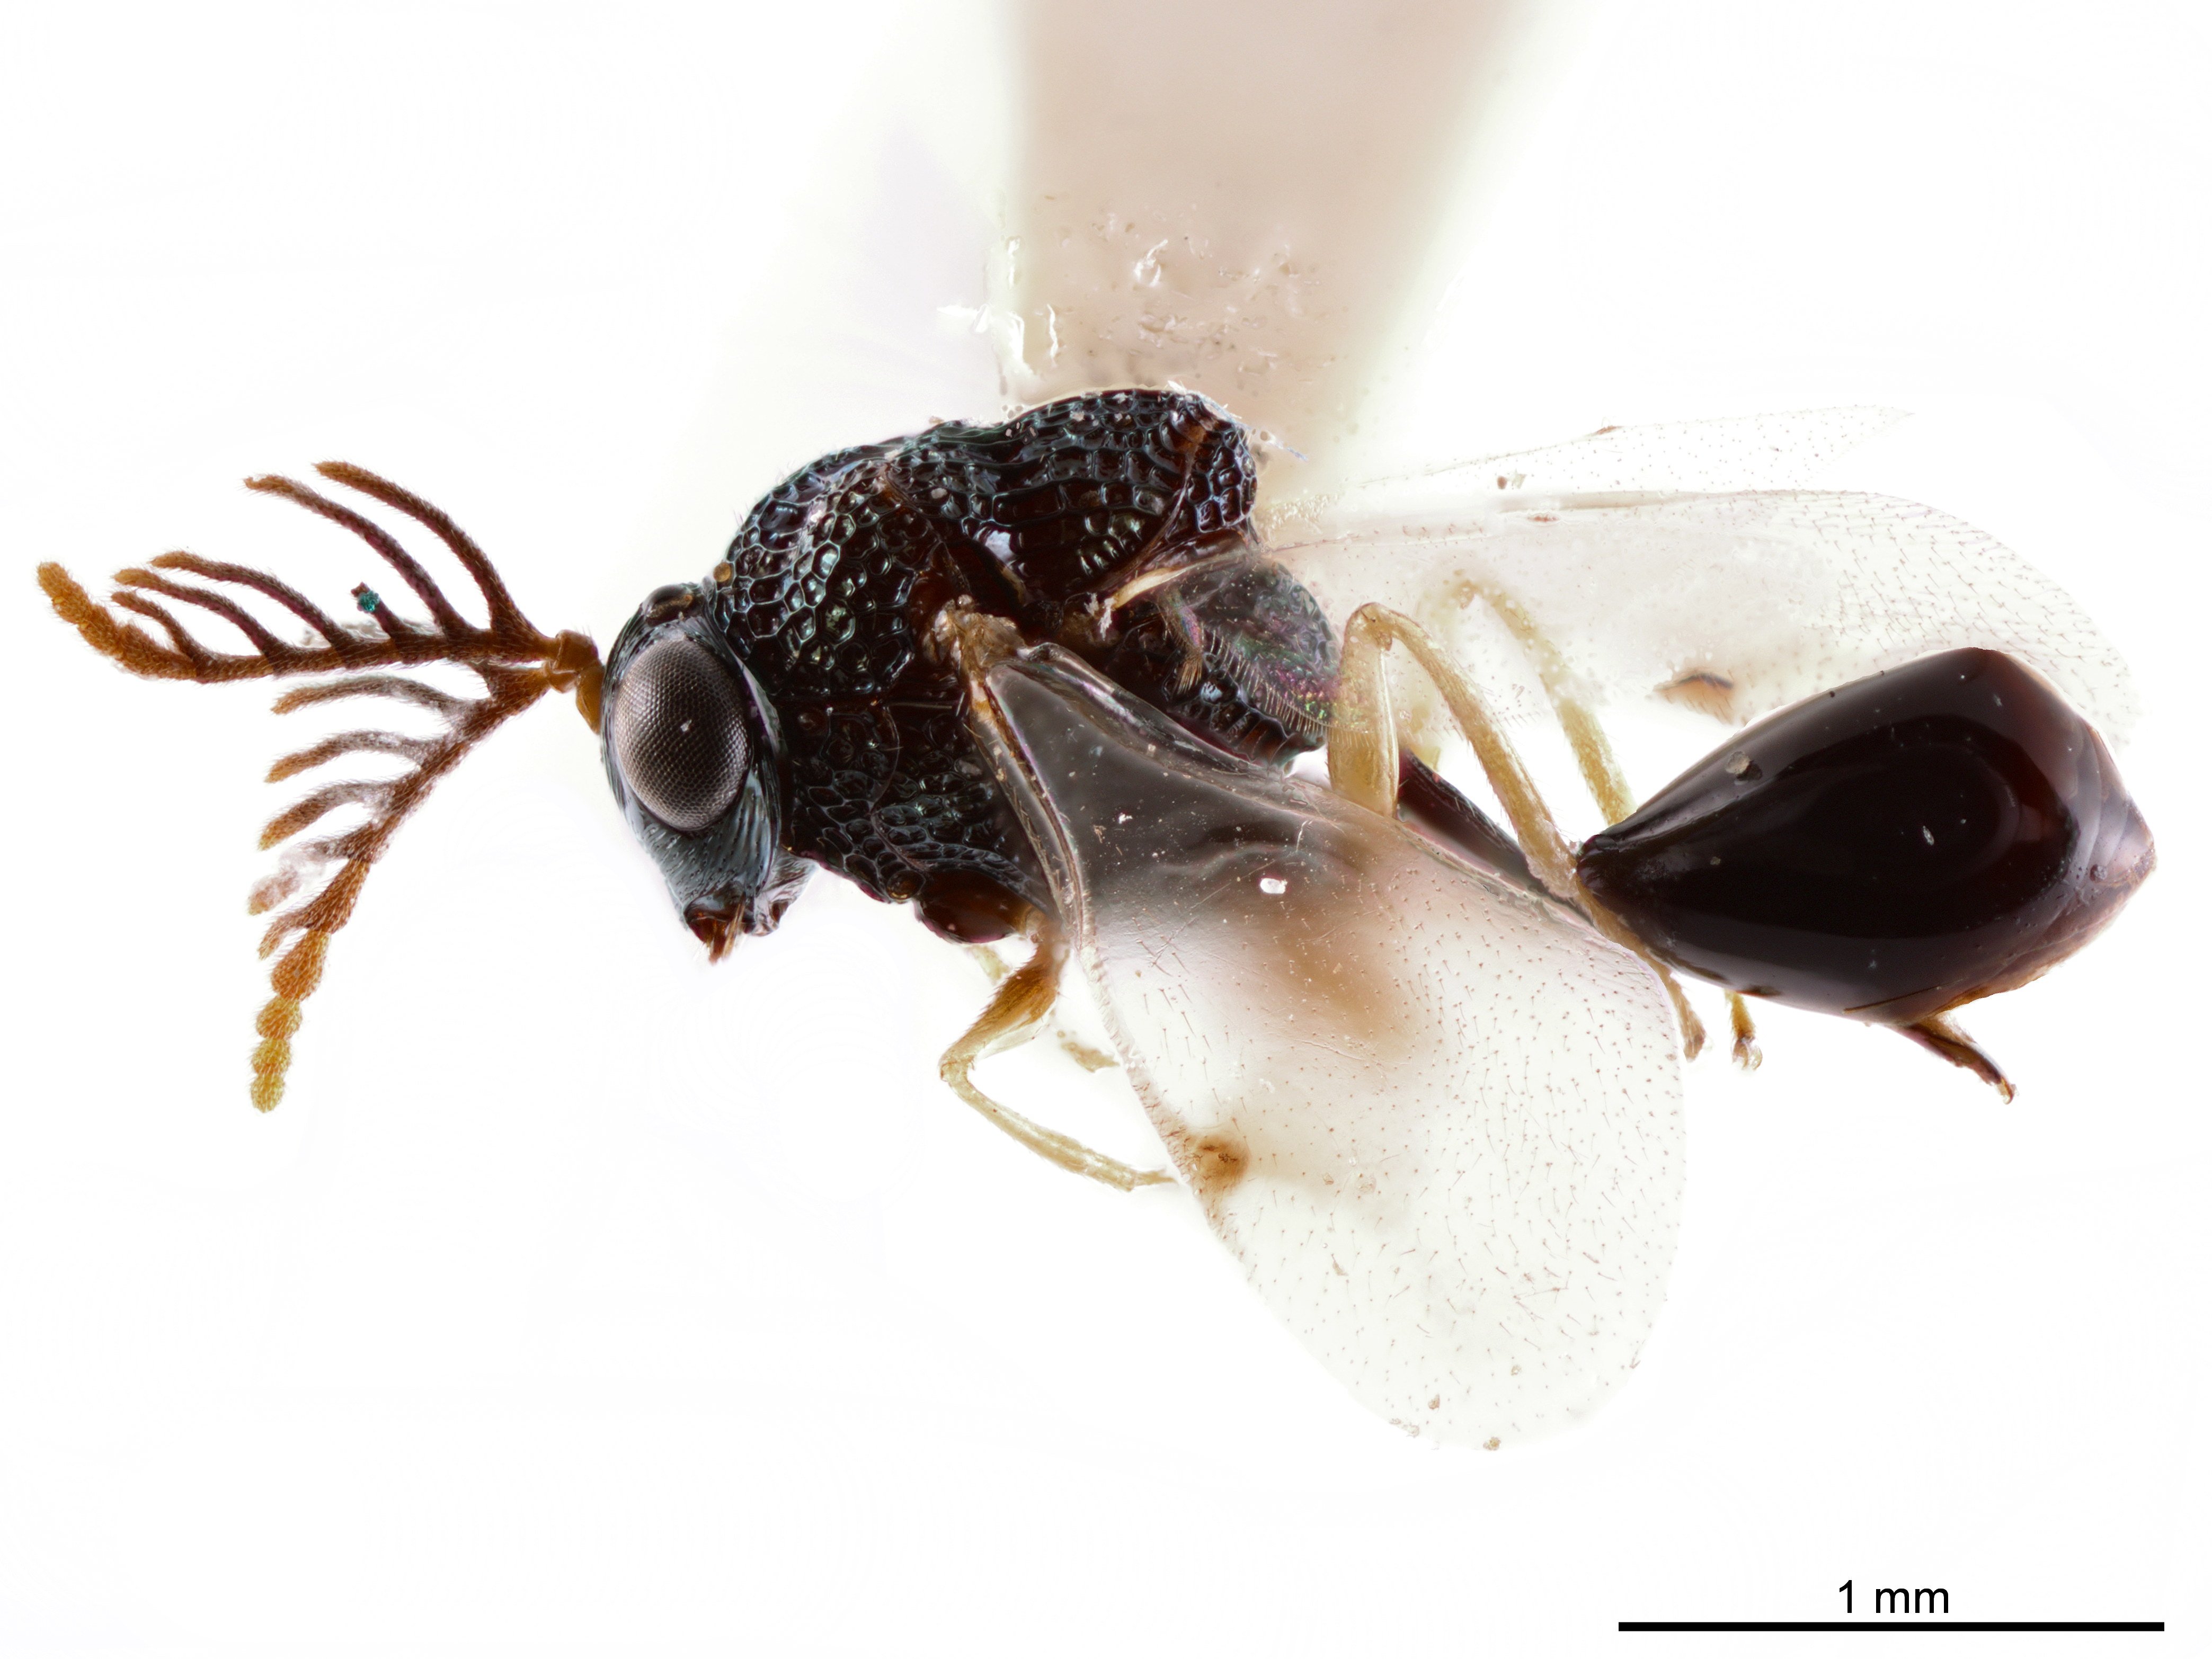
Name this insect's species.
Pseudochalcura americana
